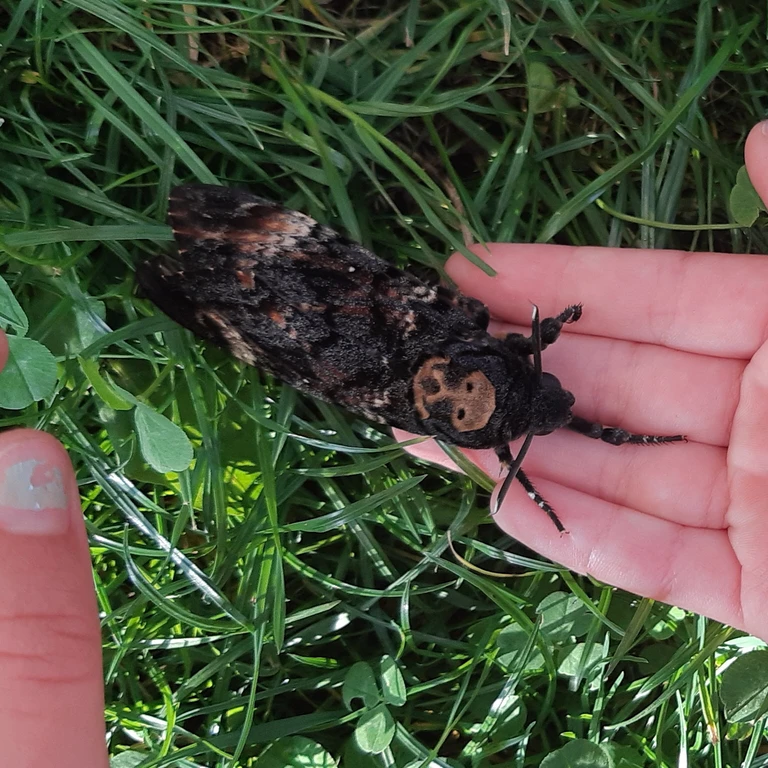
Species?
Acherontia atropos
